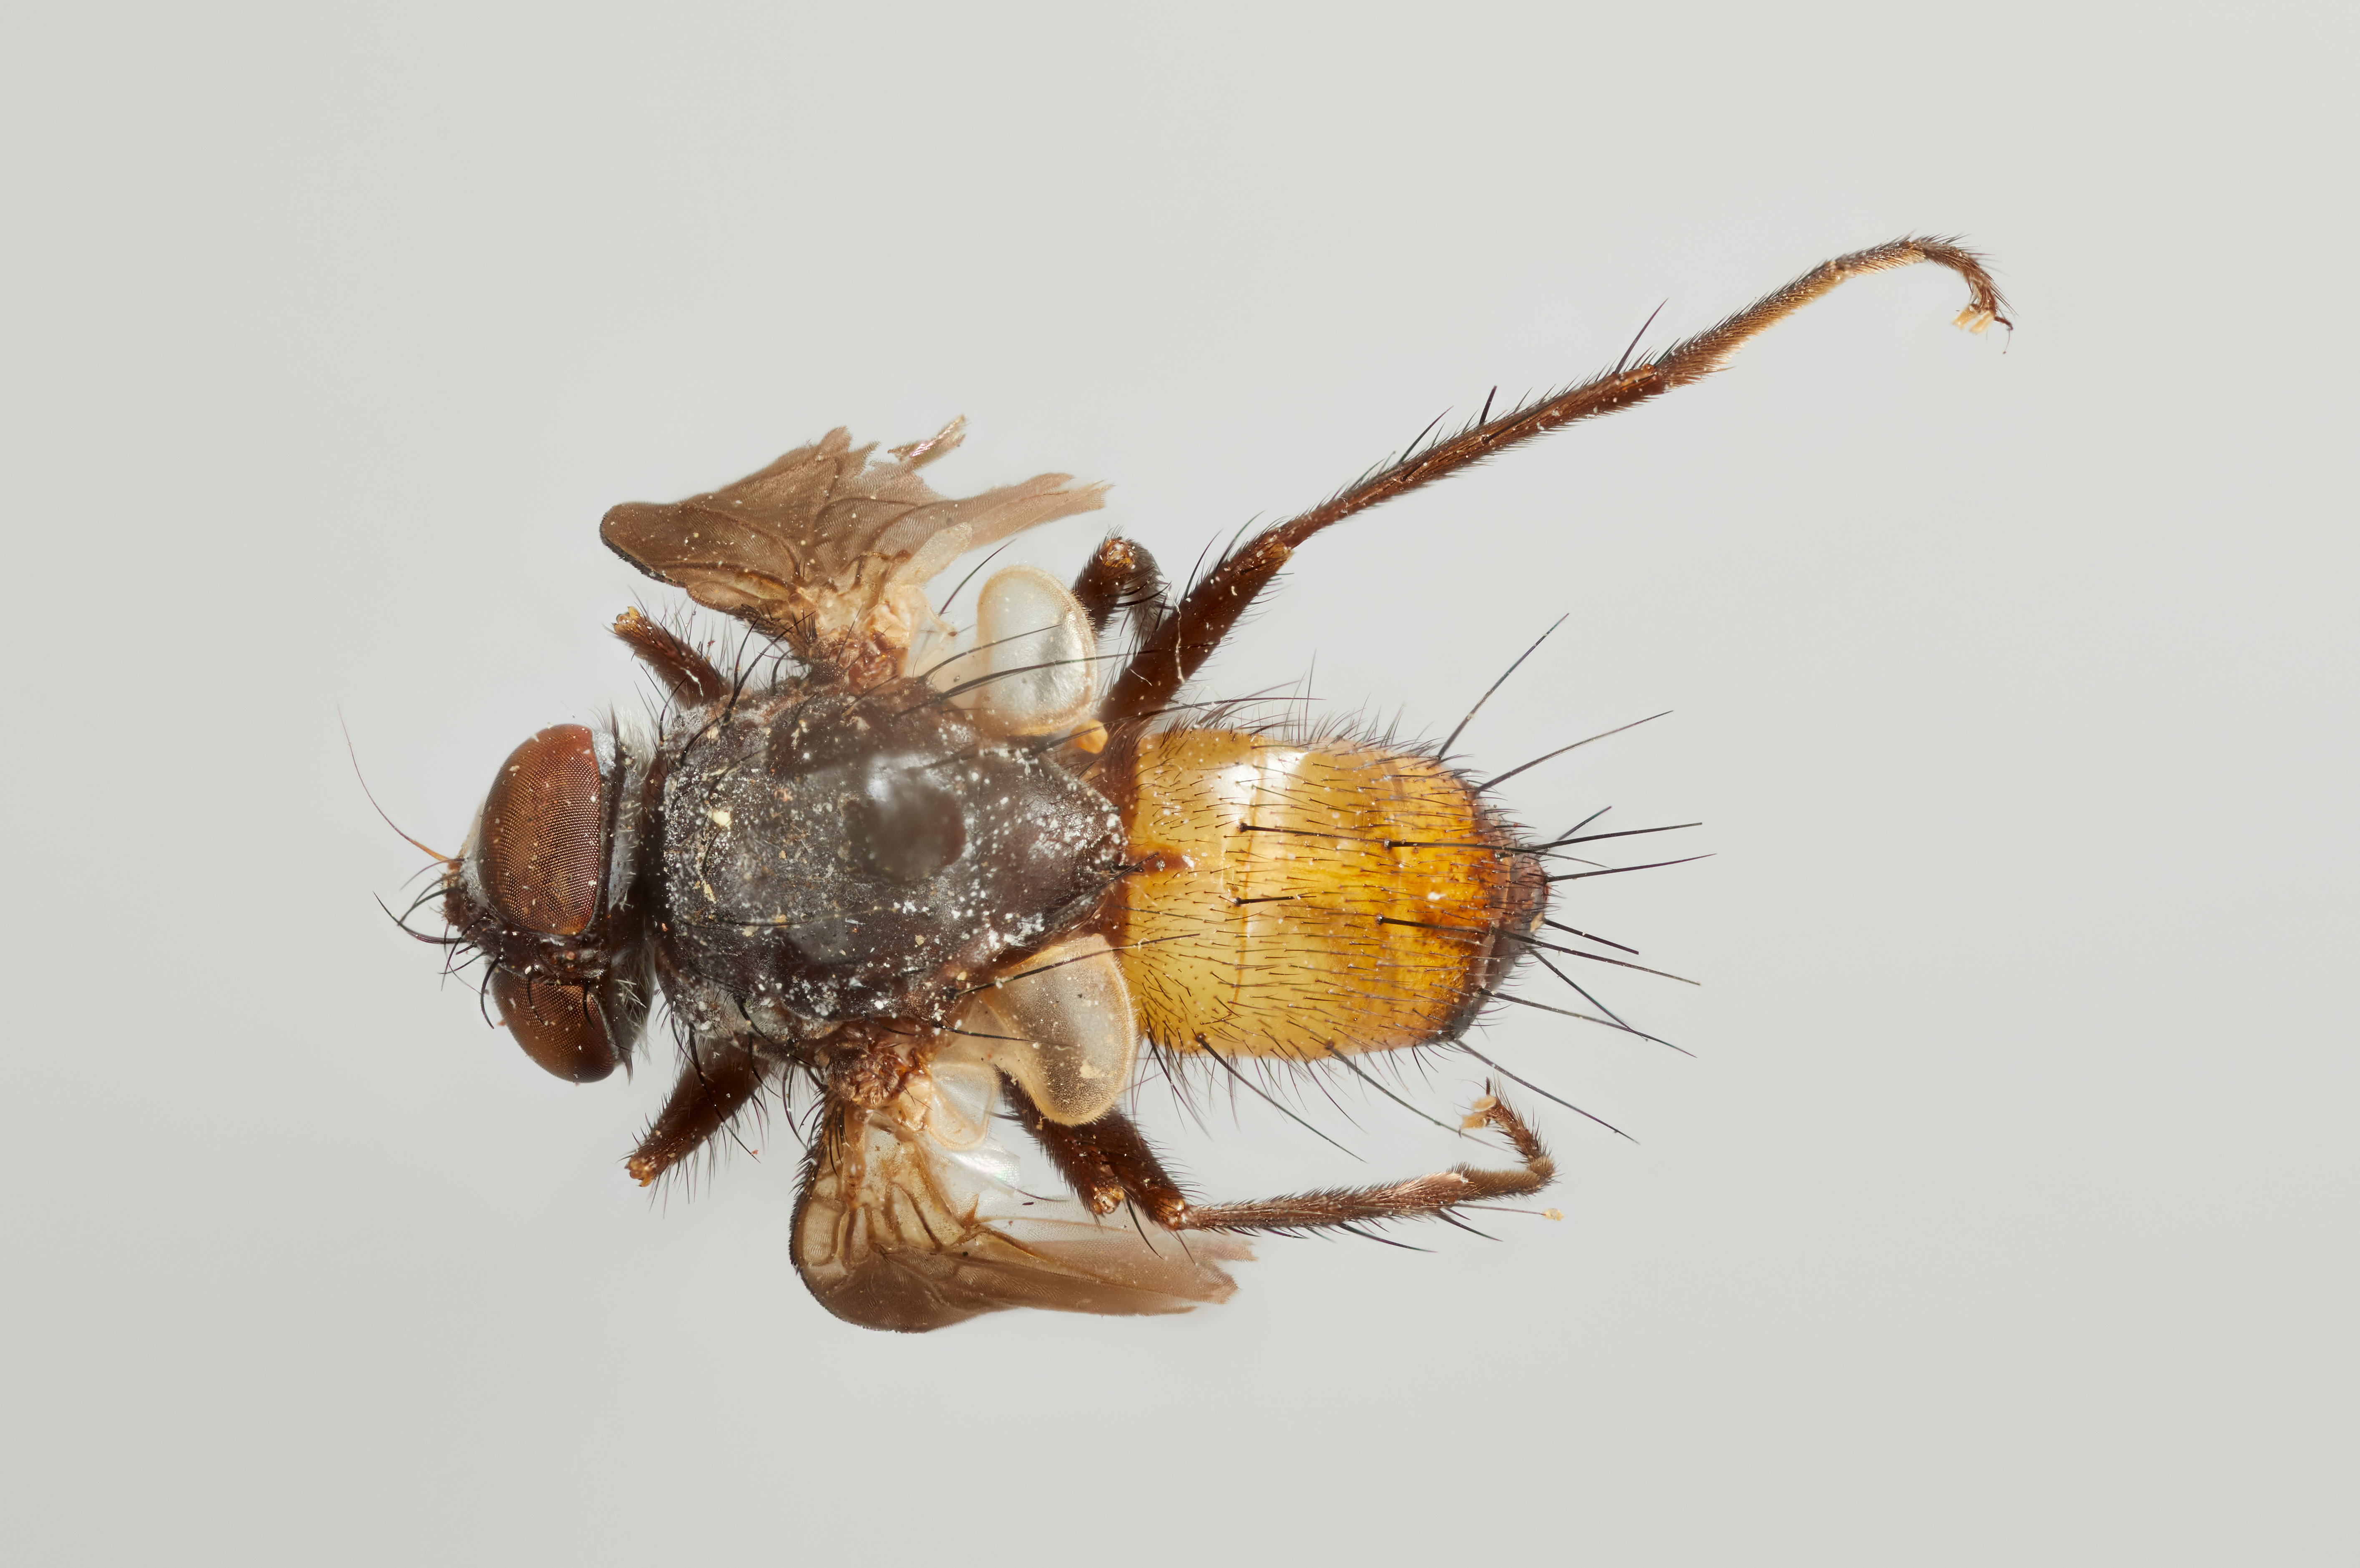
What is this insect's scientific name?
Minthomyia abdominalis
